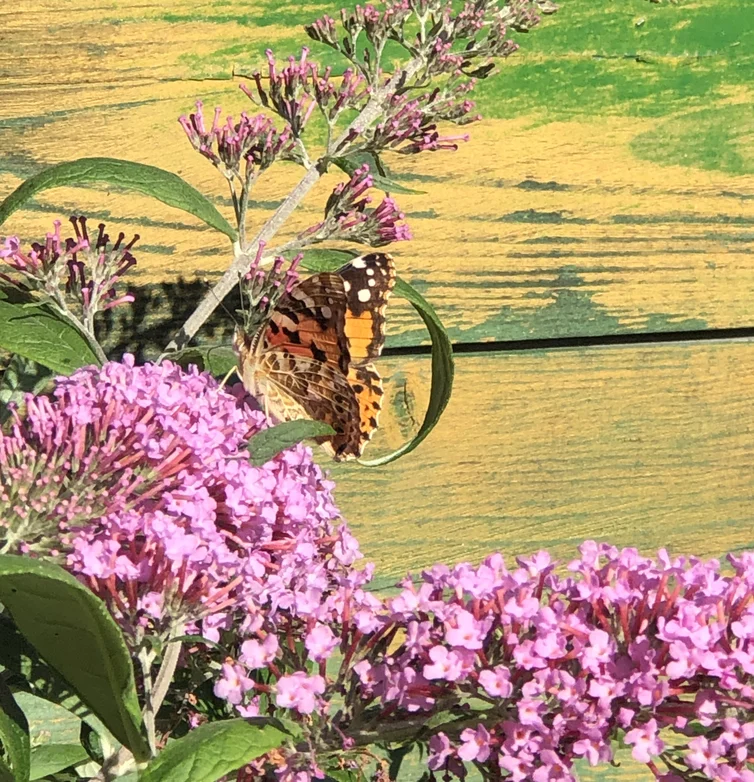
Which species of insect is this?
Vanessa cardui
